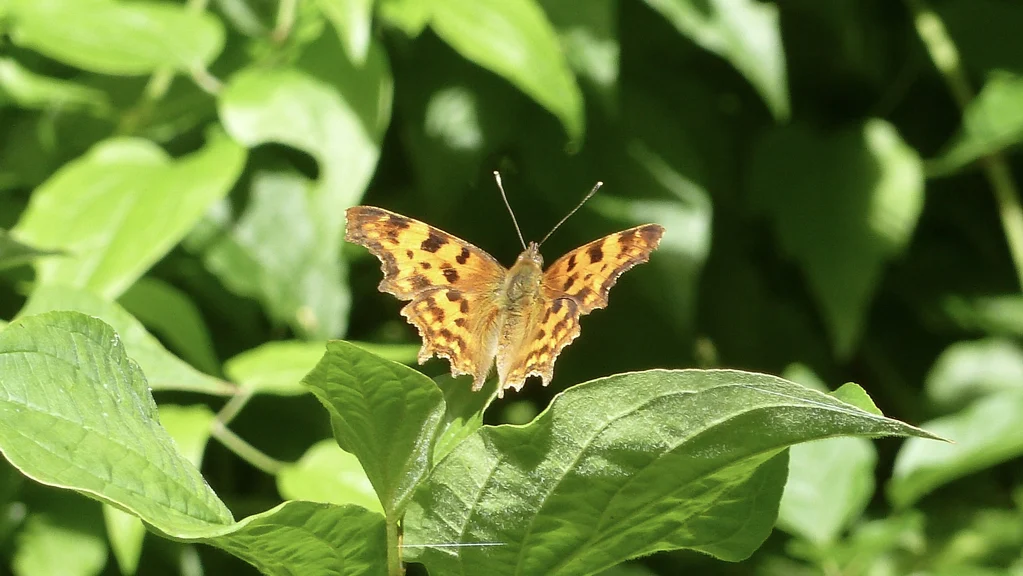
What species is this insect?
Polygonia c-album
